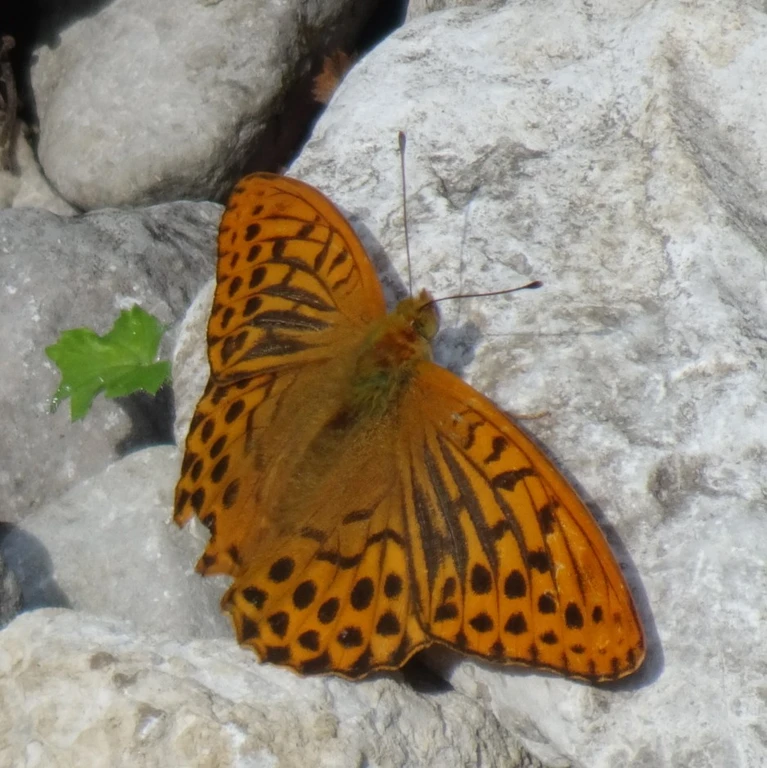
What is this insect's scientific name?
Argynnis paphia
